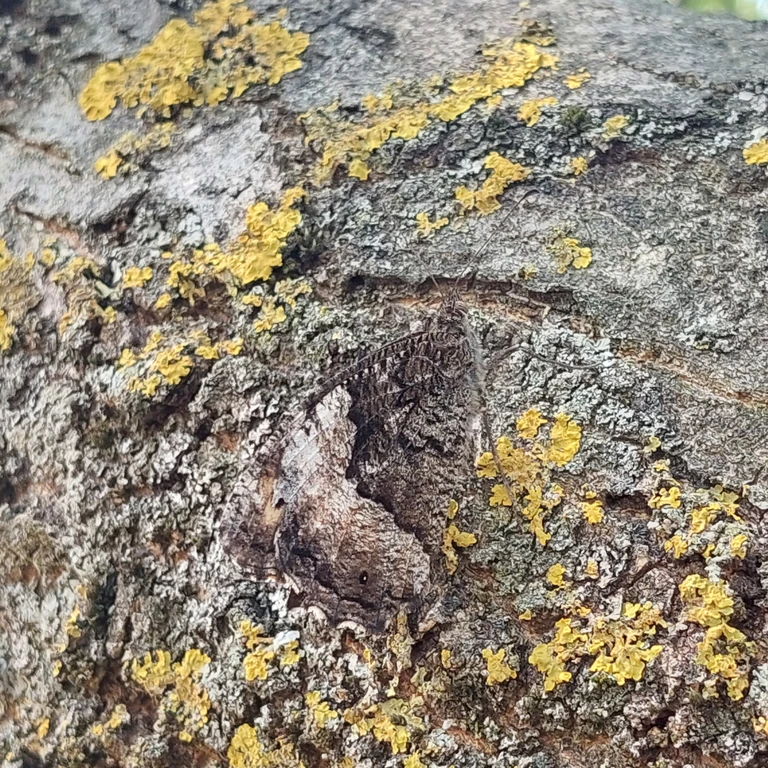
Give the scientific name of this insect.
Hipparchia fagi
